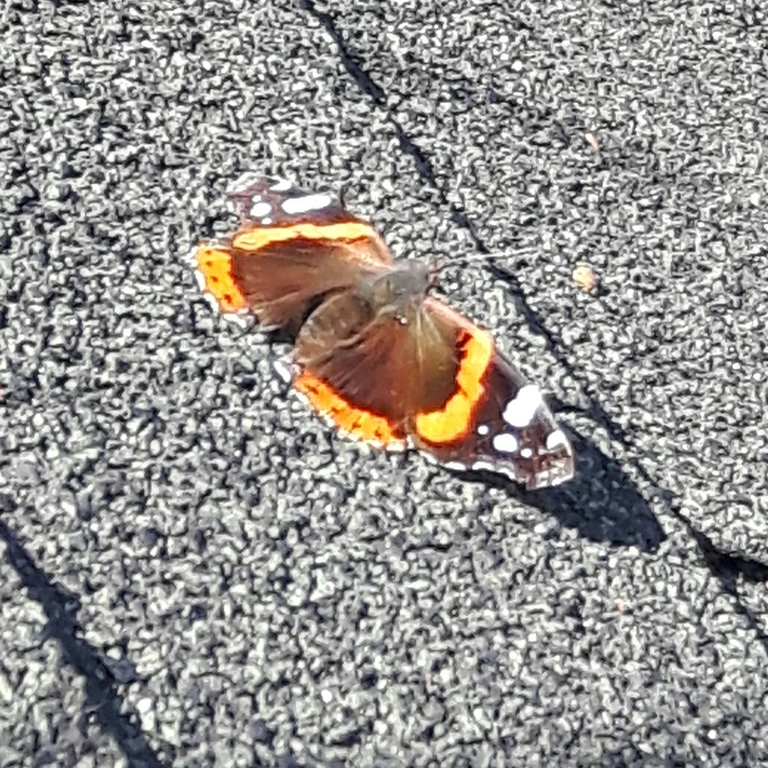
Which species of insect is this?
Vanessa atalanta
